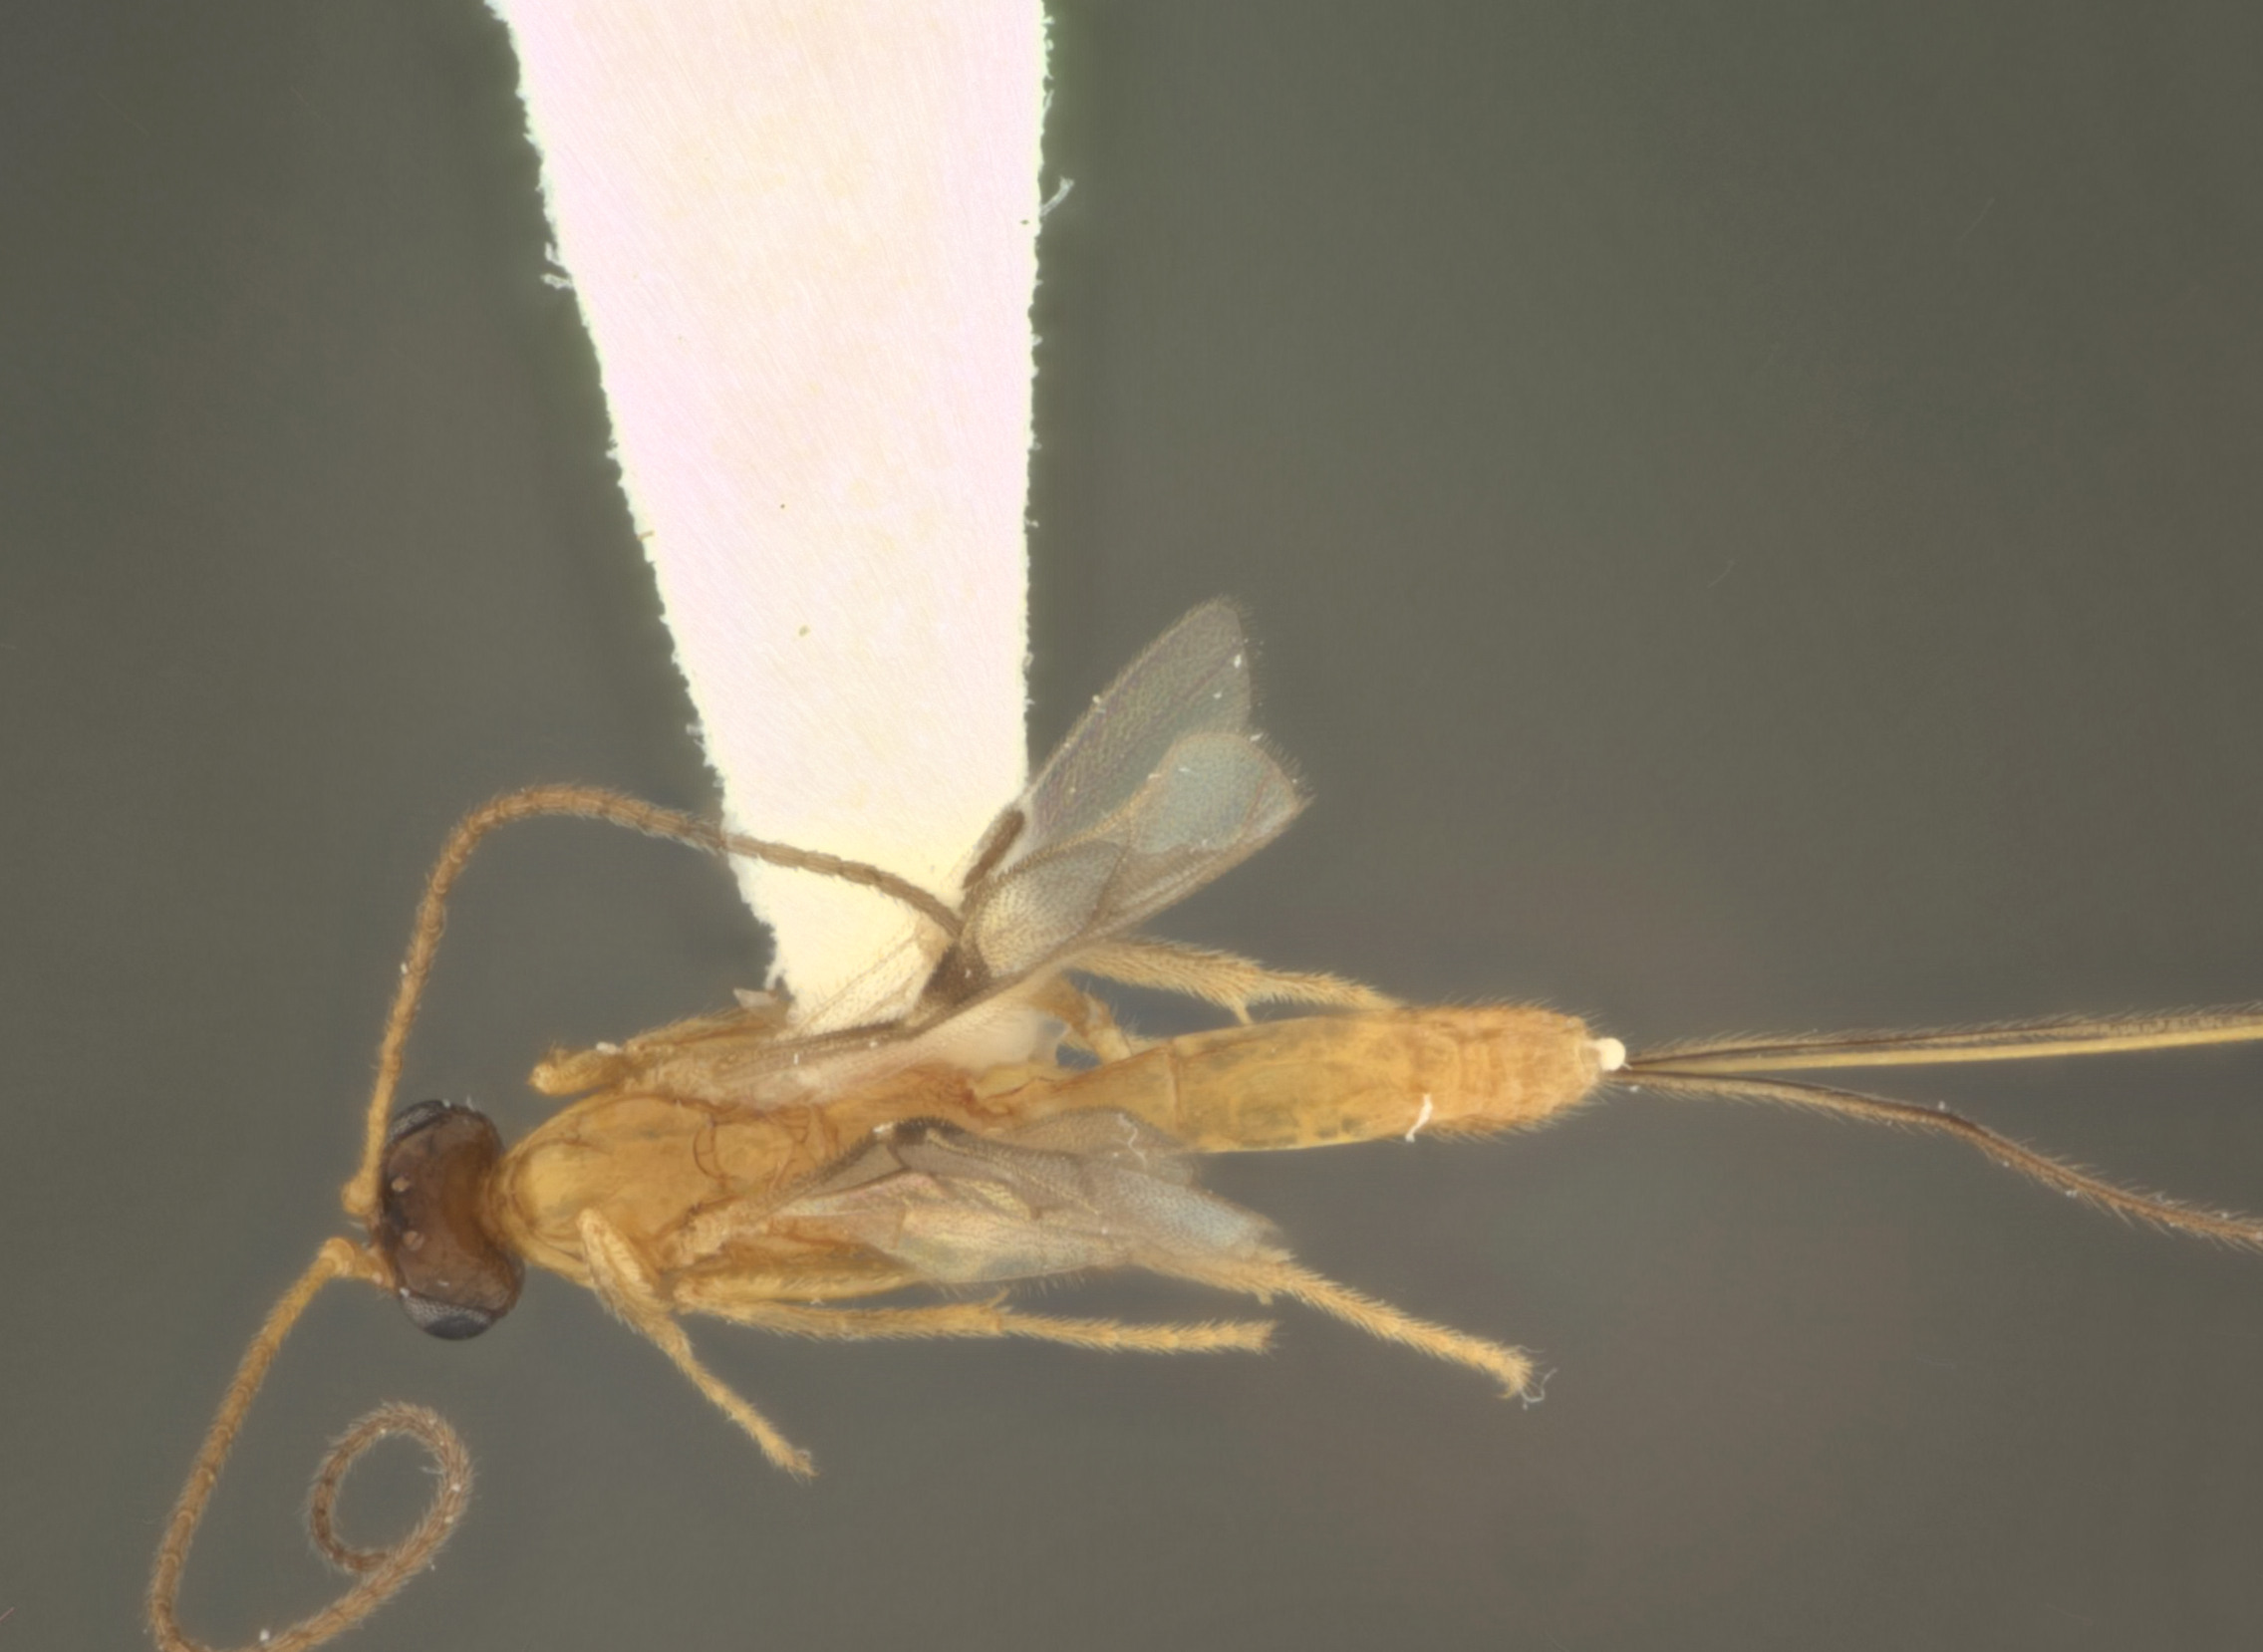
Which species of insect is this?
Macrocentrus prolificus
